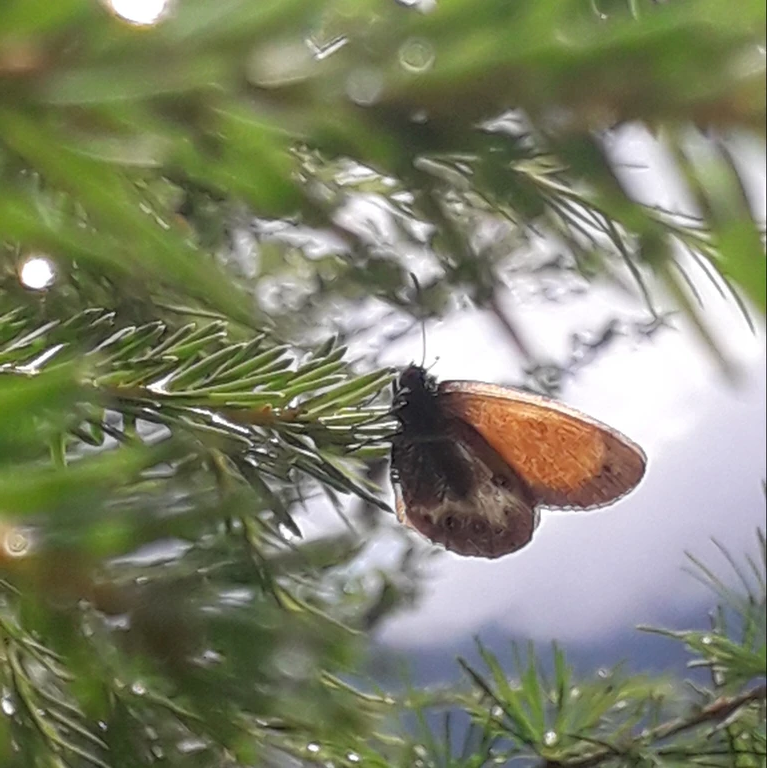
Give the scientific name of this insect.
Coenonympha arcania
